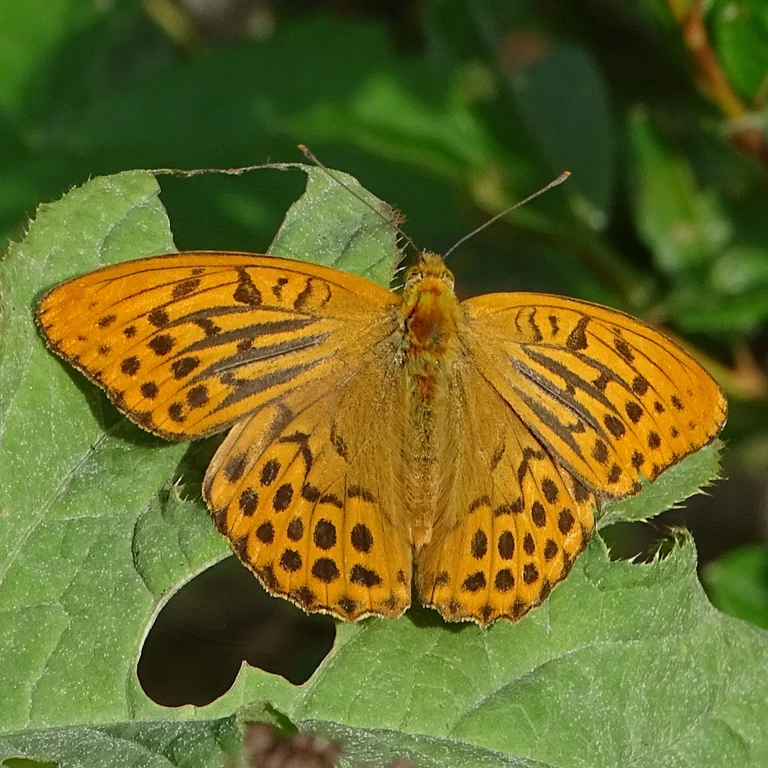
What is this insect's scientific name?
Argynnis paphia
